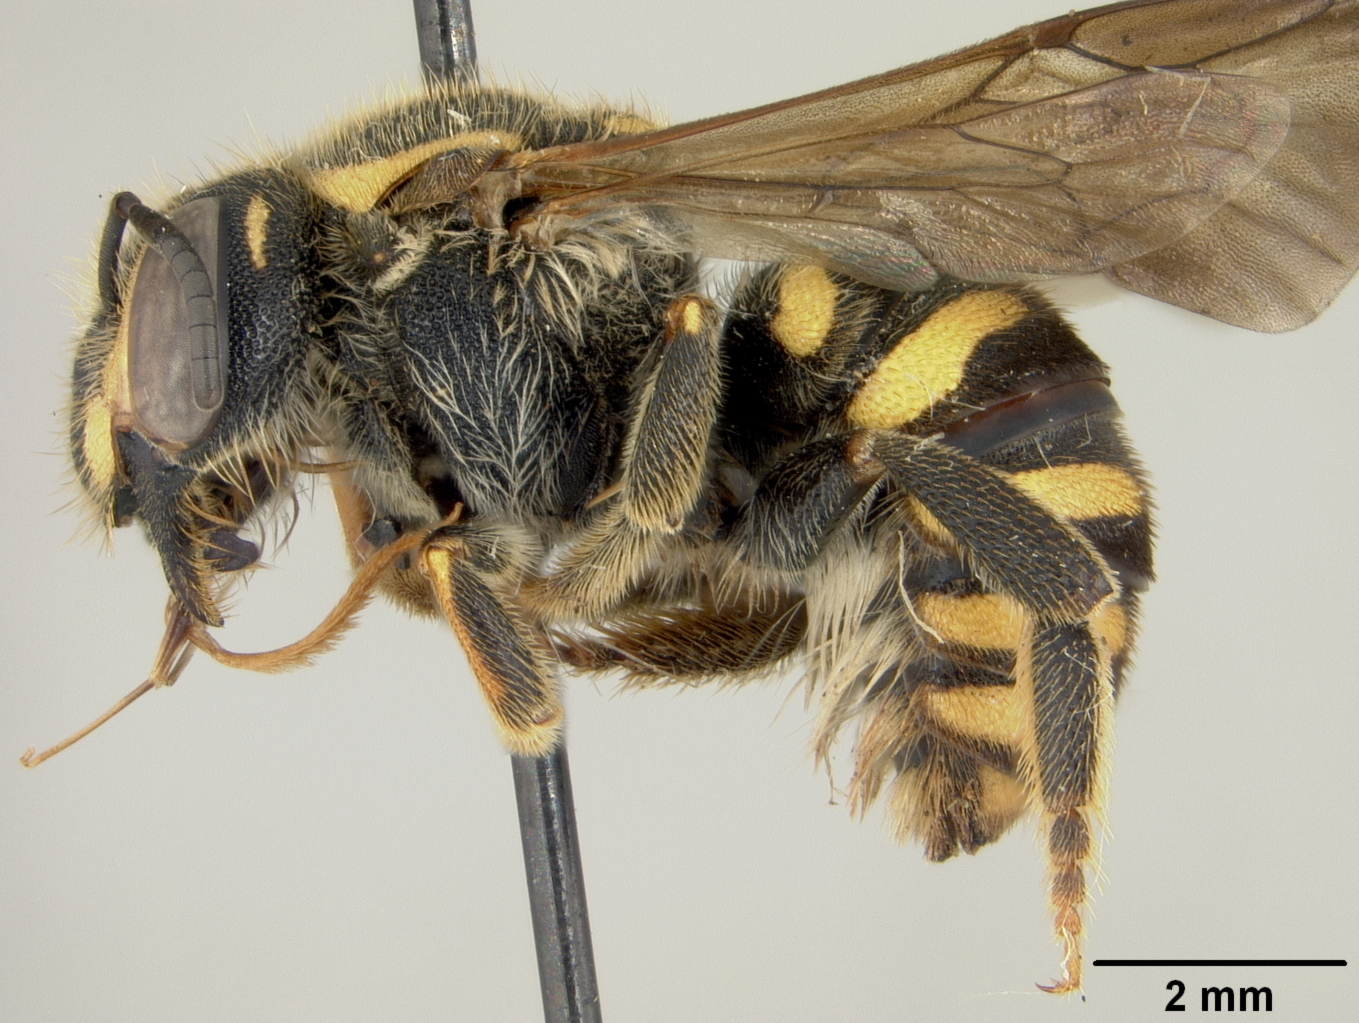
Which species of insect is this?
Paranthidium ocellare
